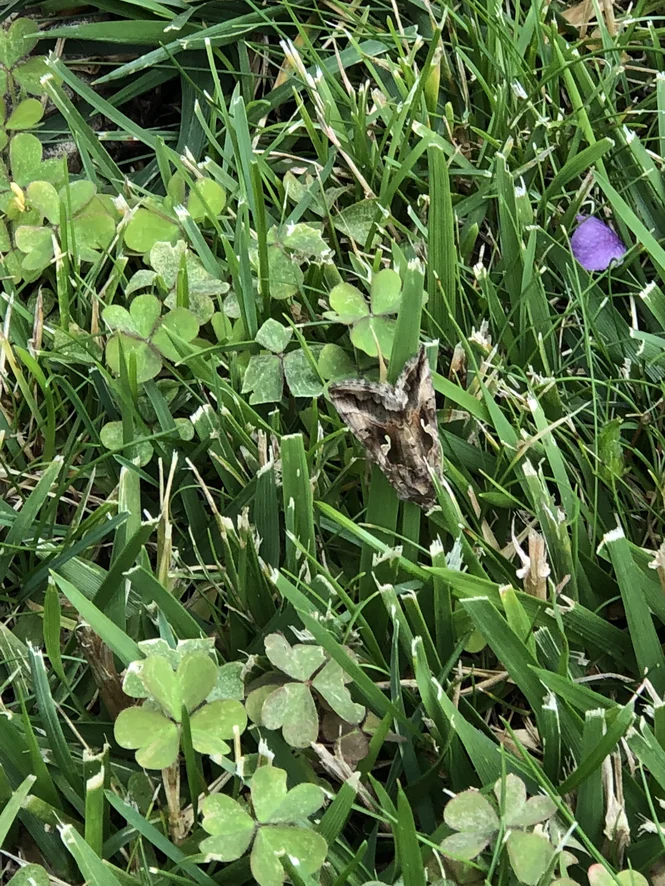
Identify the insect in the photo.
Autographa gamma
